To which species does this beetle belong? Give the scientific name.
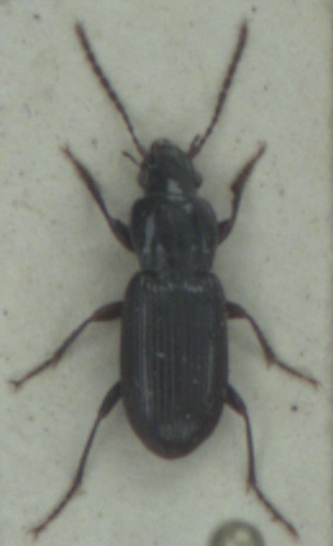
Pterostichus minor
